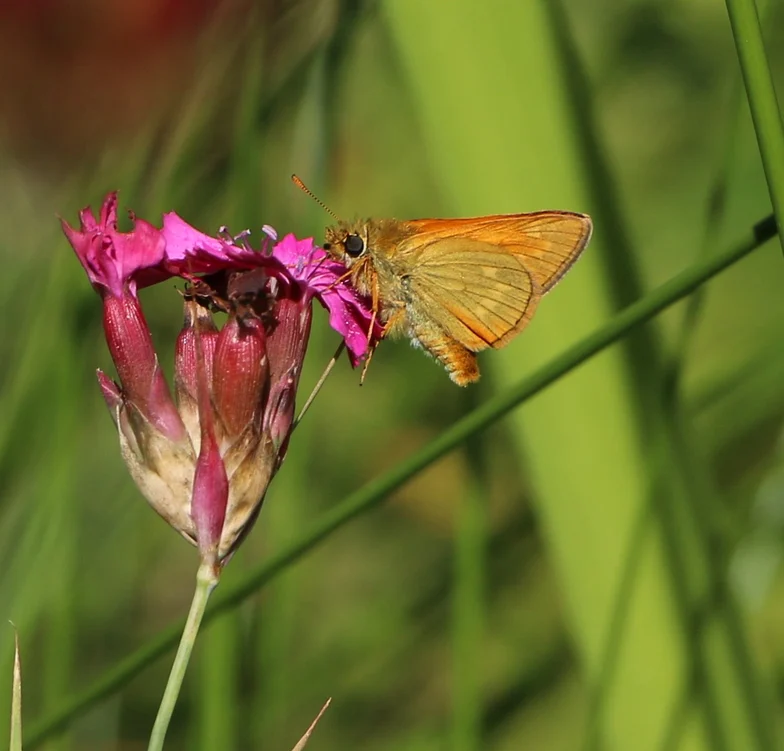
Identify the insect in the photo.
Ochlodes sylvanus (also Ochlodes venata)
